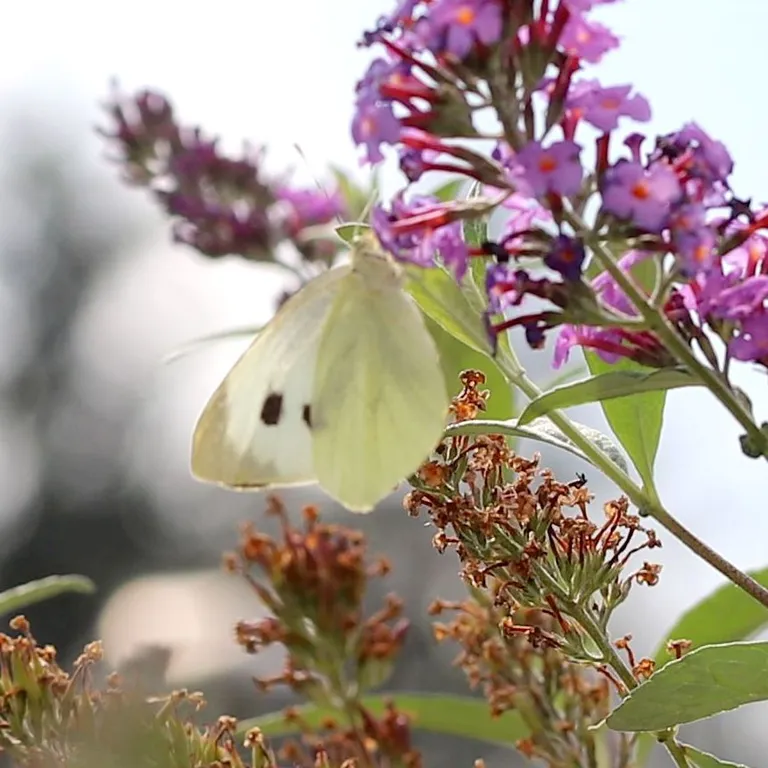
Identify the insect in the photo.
Pieris brassicae
